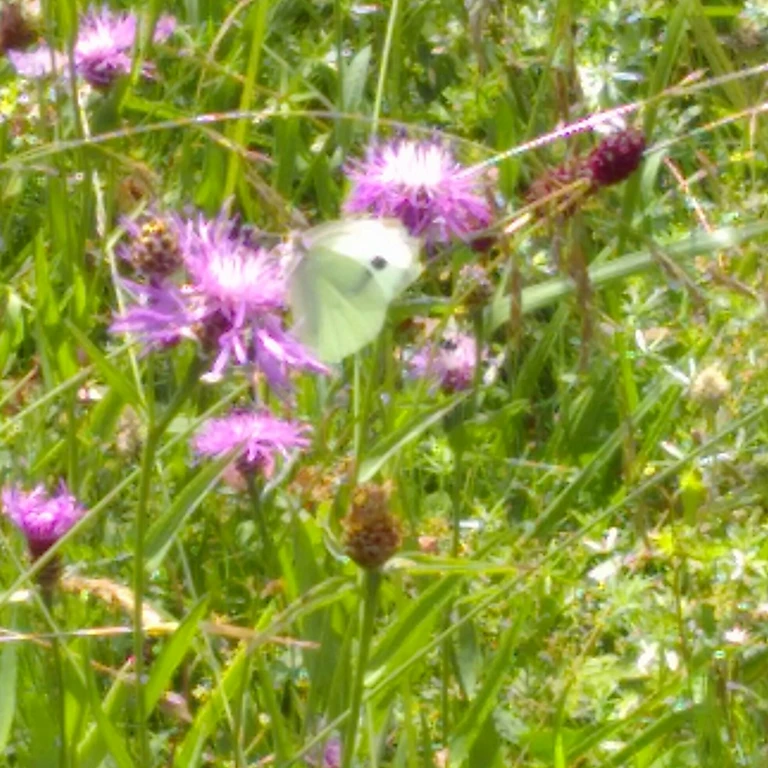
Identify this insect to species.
Pieris brassicae
